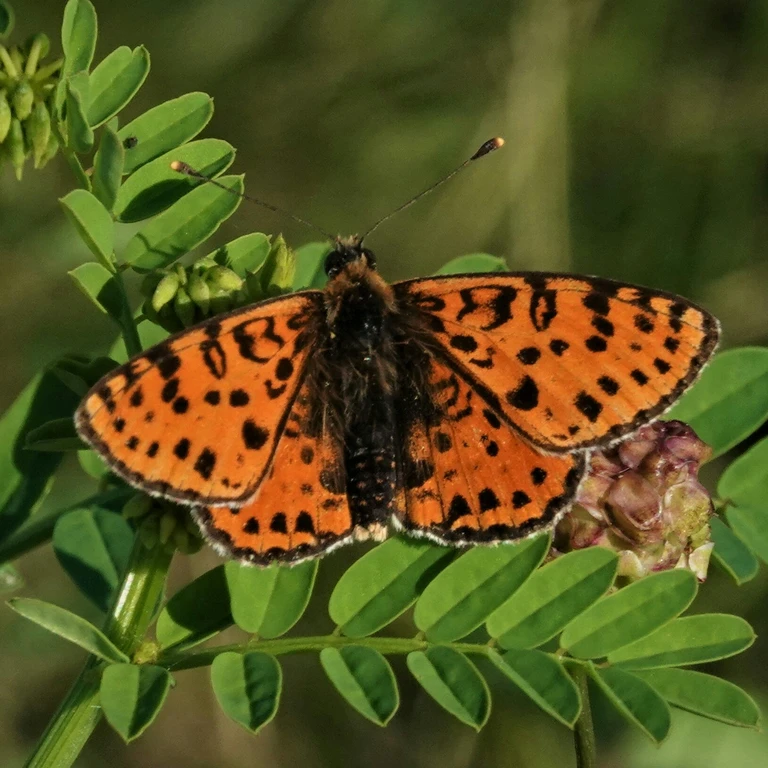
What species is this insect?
Melitaea didyma
